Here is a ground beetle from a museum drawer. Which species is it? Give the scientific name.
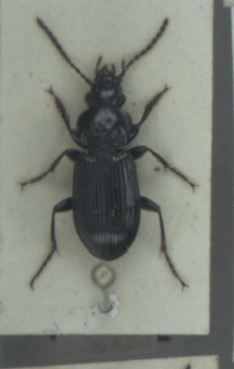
Pterostichus nigrita
